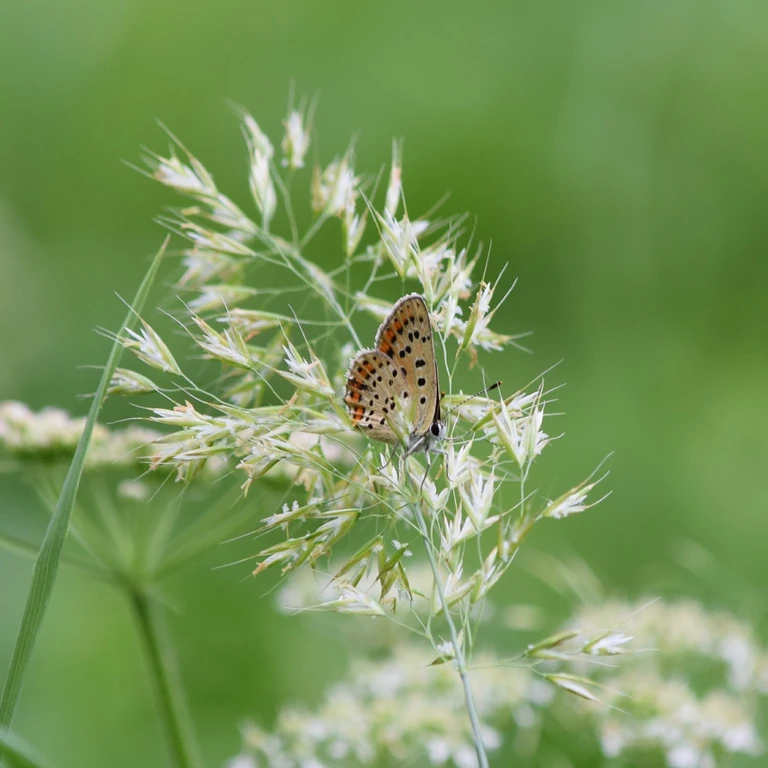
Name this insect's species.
Lycaena tityrus (also Loweia tityrus)
